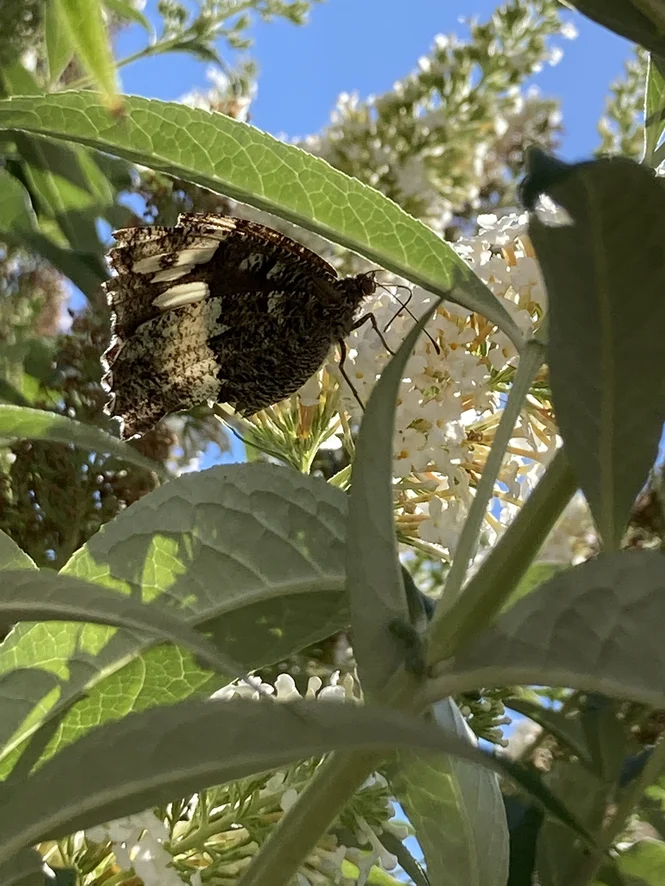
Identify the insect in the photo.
Brintesia circe
